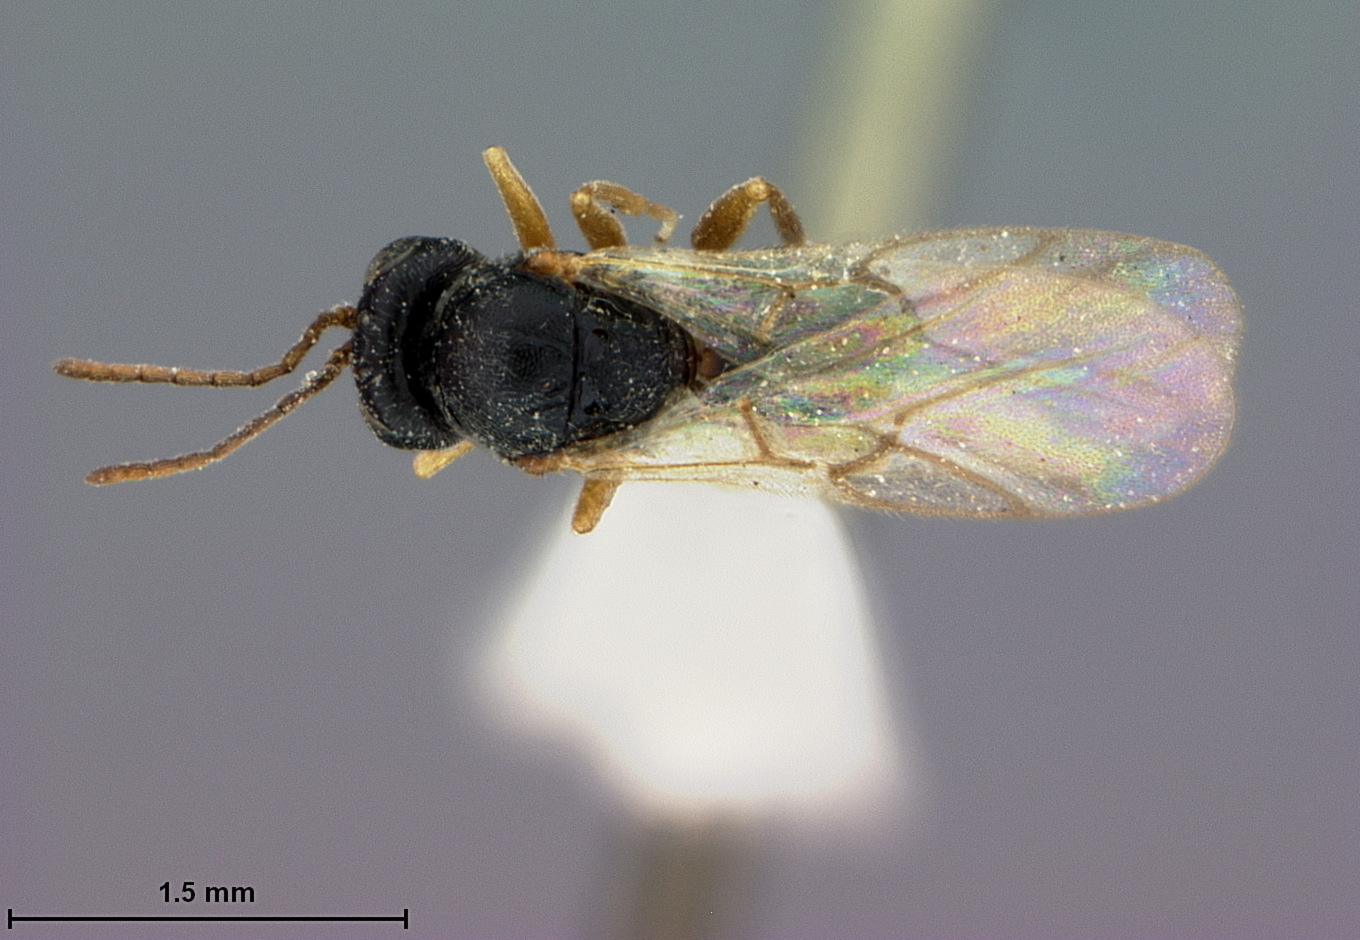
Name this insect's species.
Periclistus californicus
